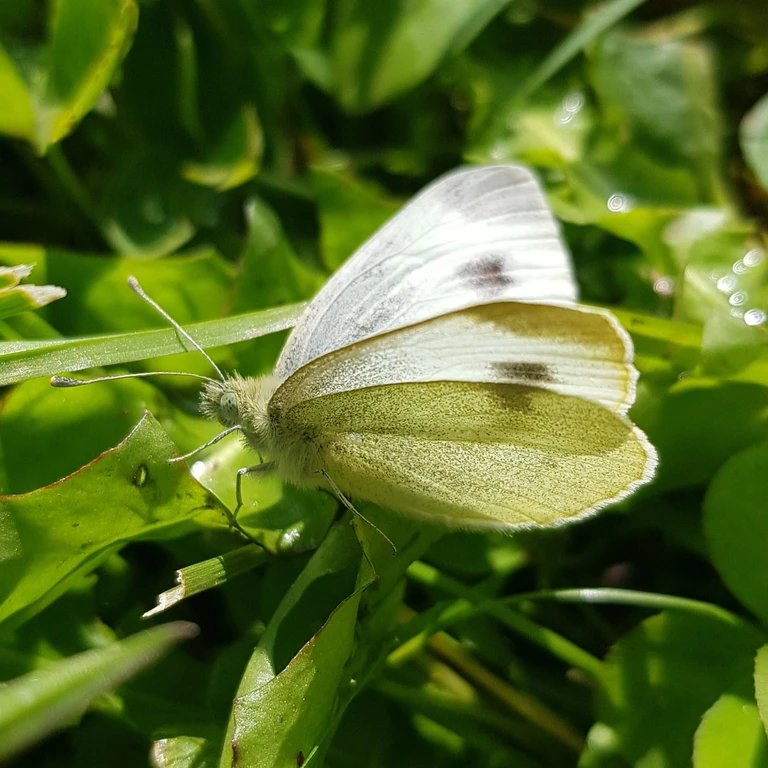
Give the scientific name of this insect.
Pieris mannii
